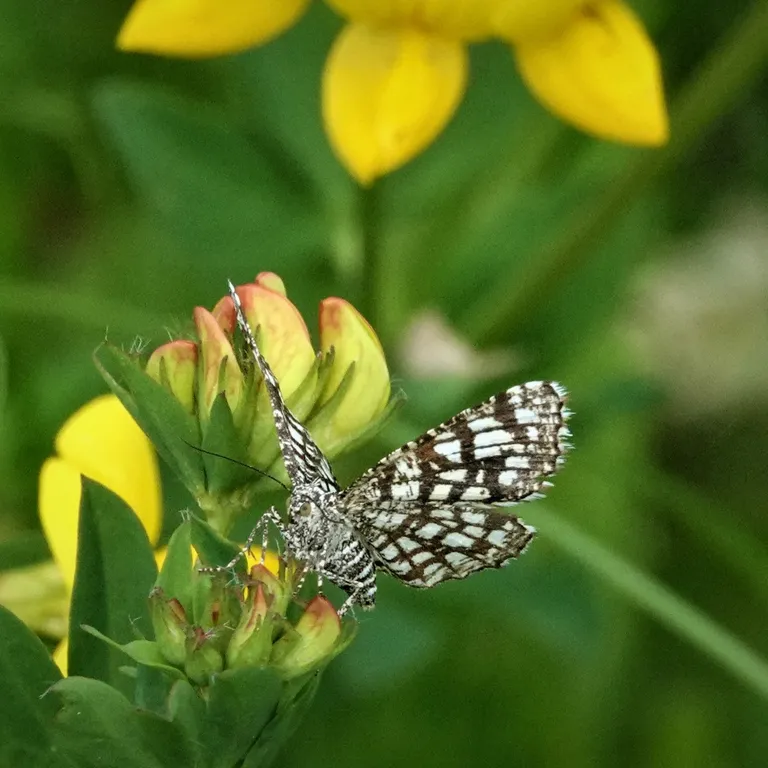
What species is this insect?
Chiasmia clathrata
